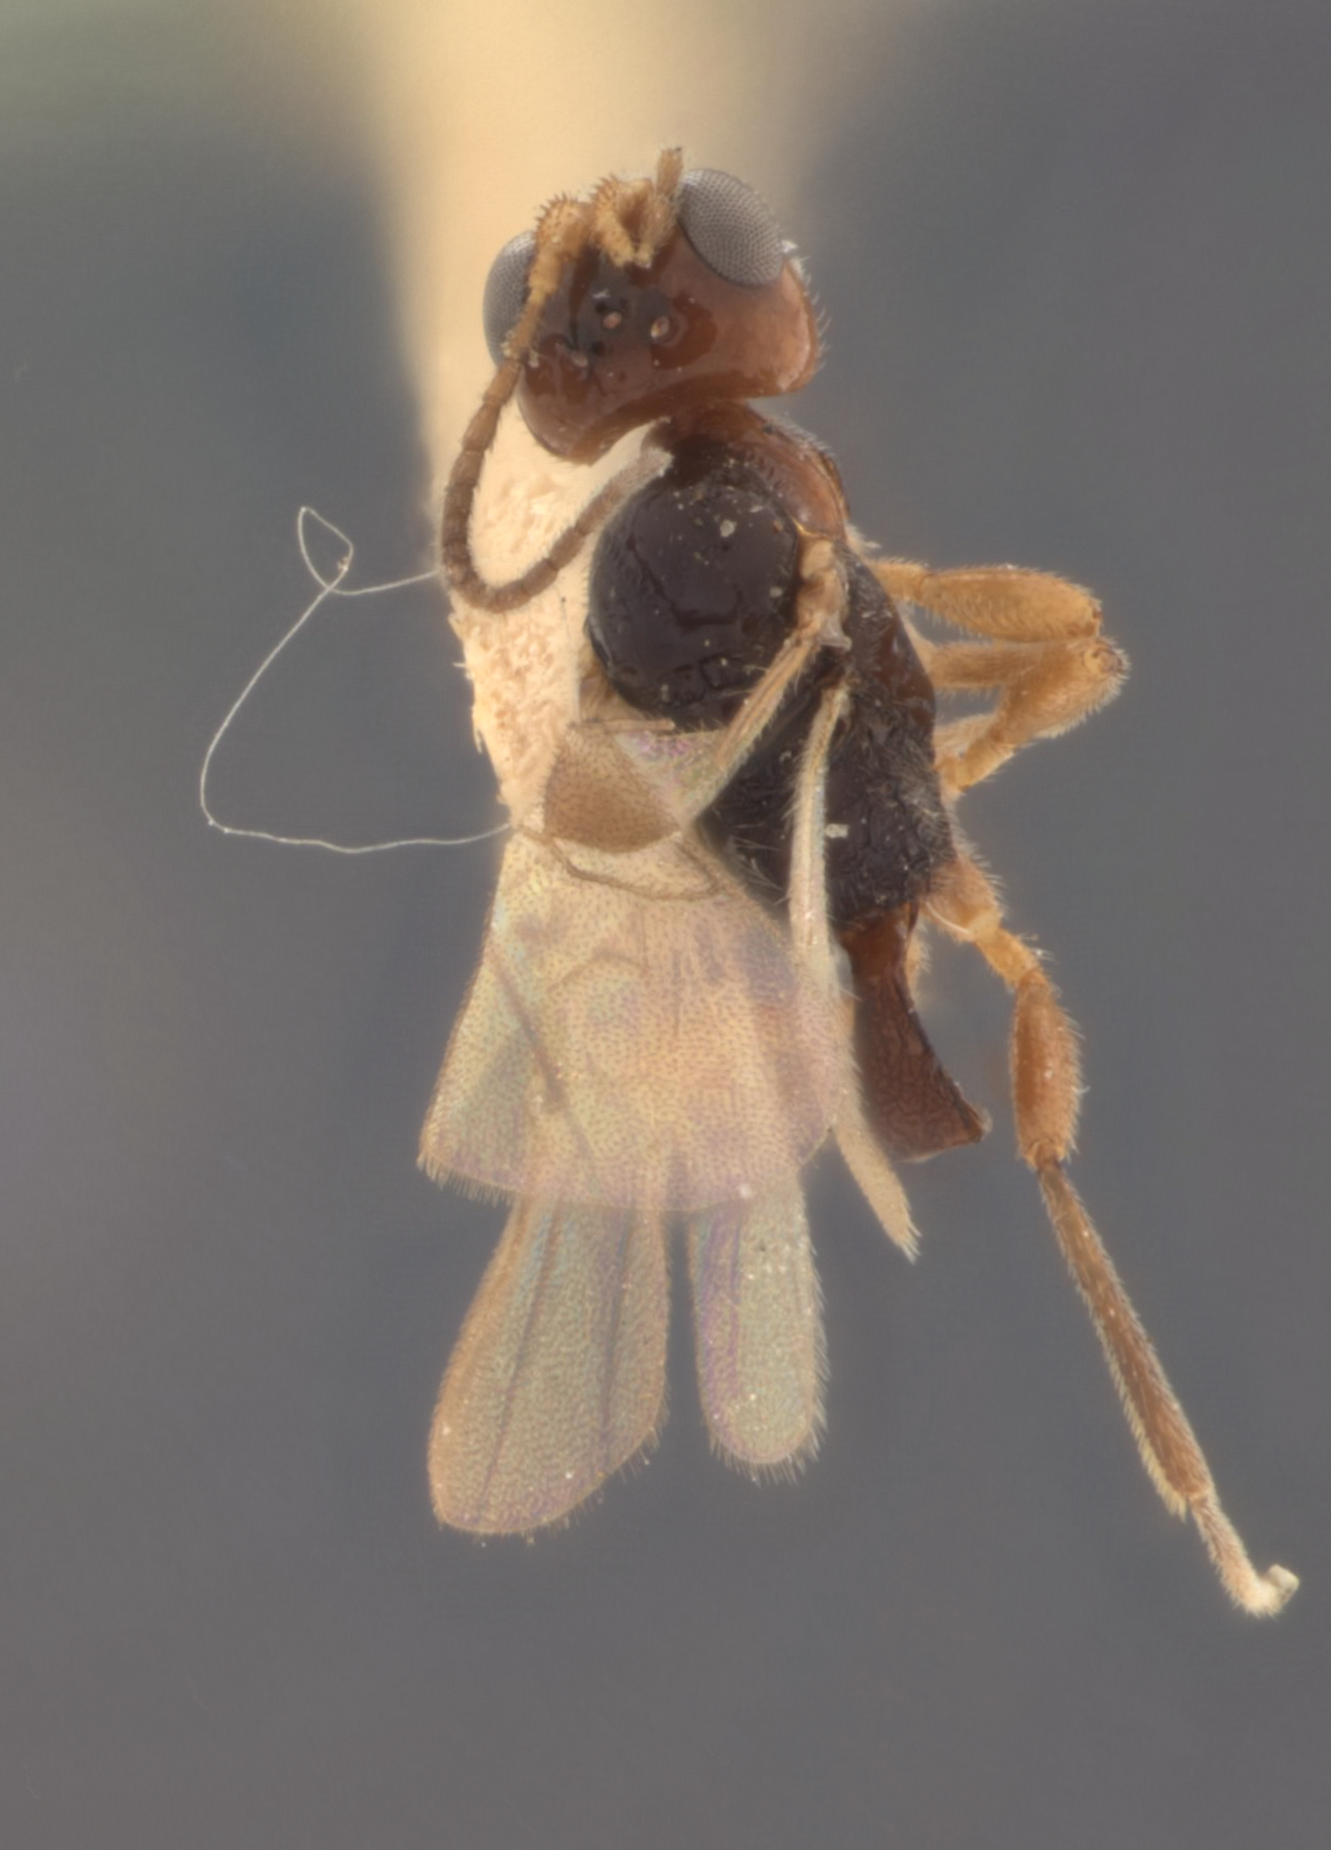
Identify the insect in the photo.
Euphorus spiniscapus
